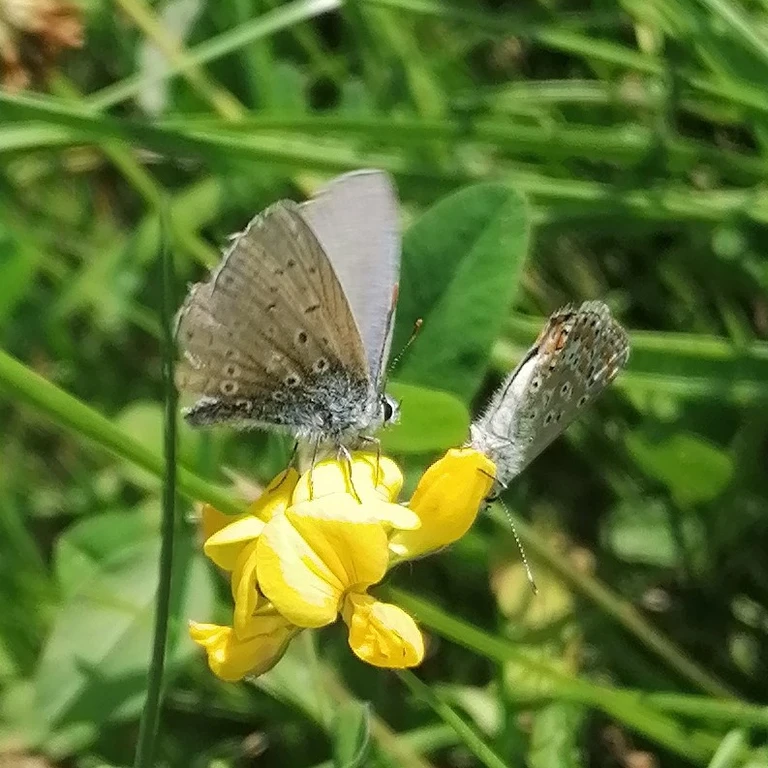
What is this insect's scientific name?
Polyommatus icarus
